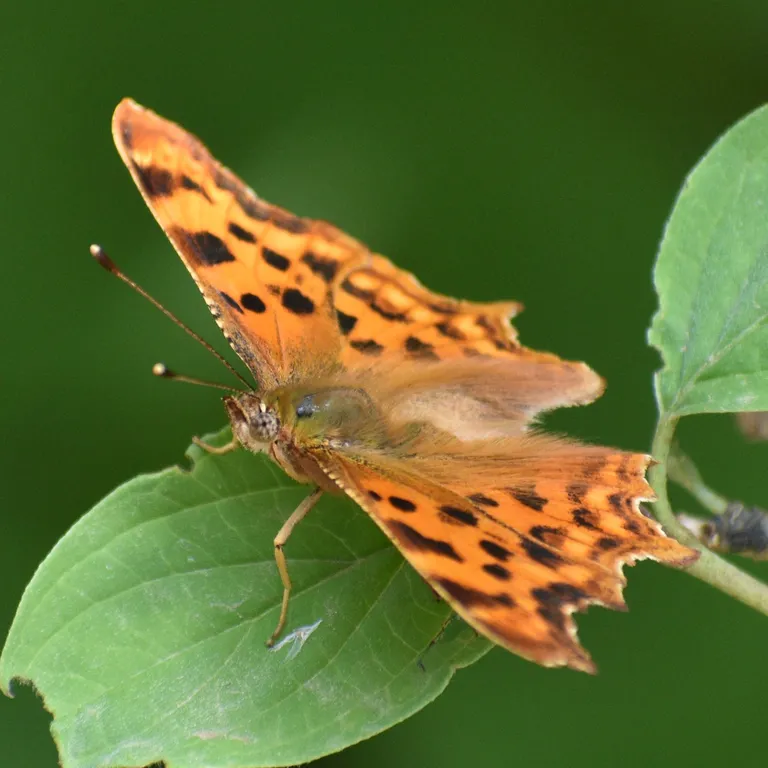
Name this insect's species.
Polygonia c-album
